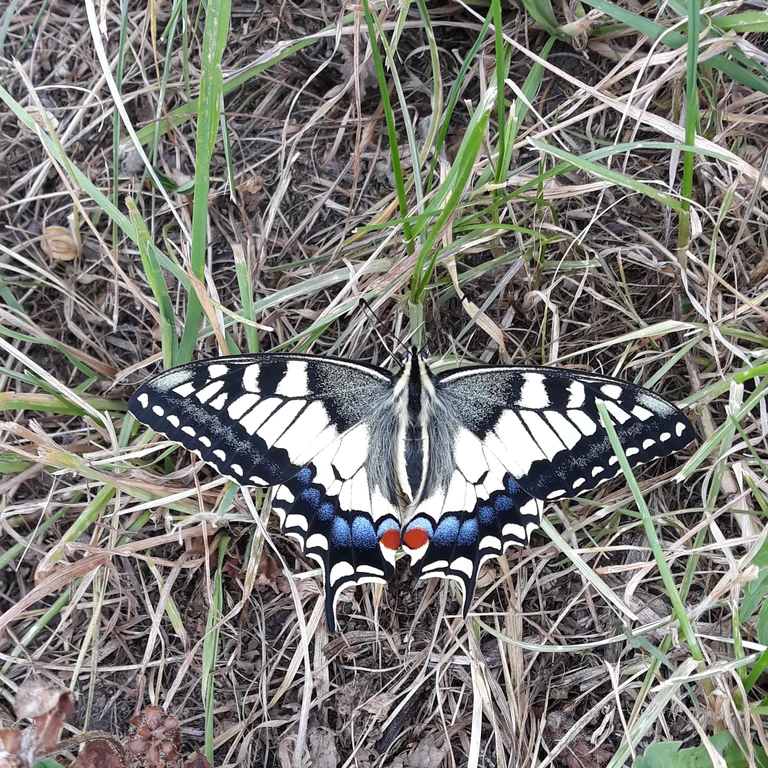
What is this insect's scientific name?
Papilio machaon
